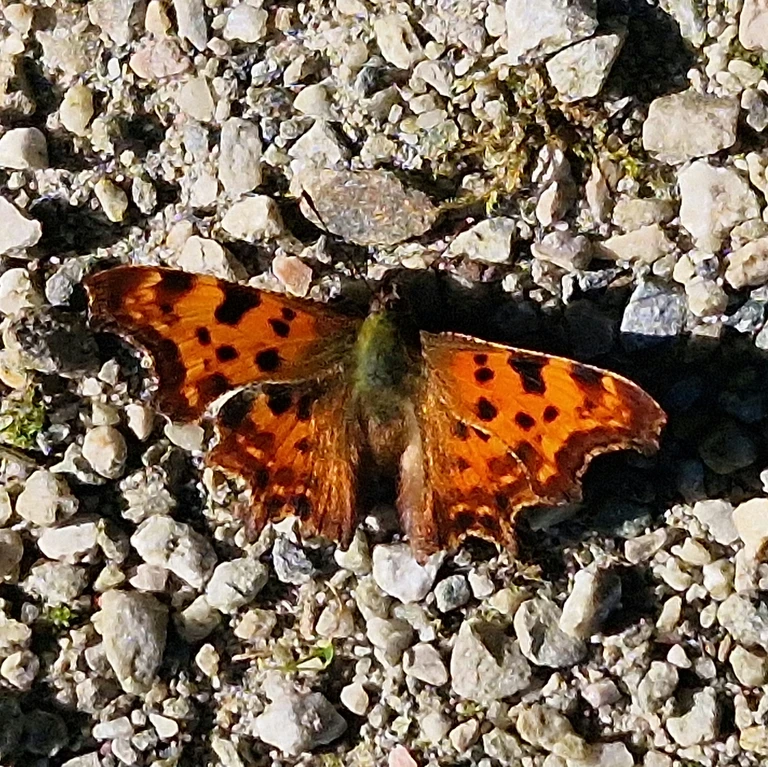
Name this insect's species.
Polygonia c-album
